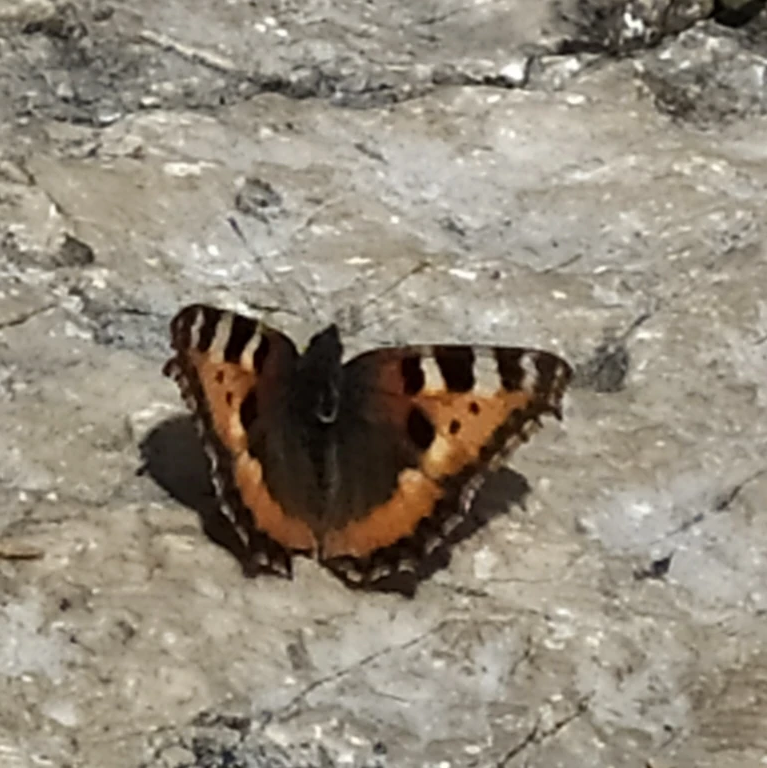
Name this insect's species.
Aglais urticae
